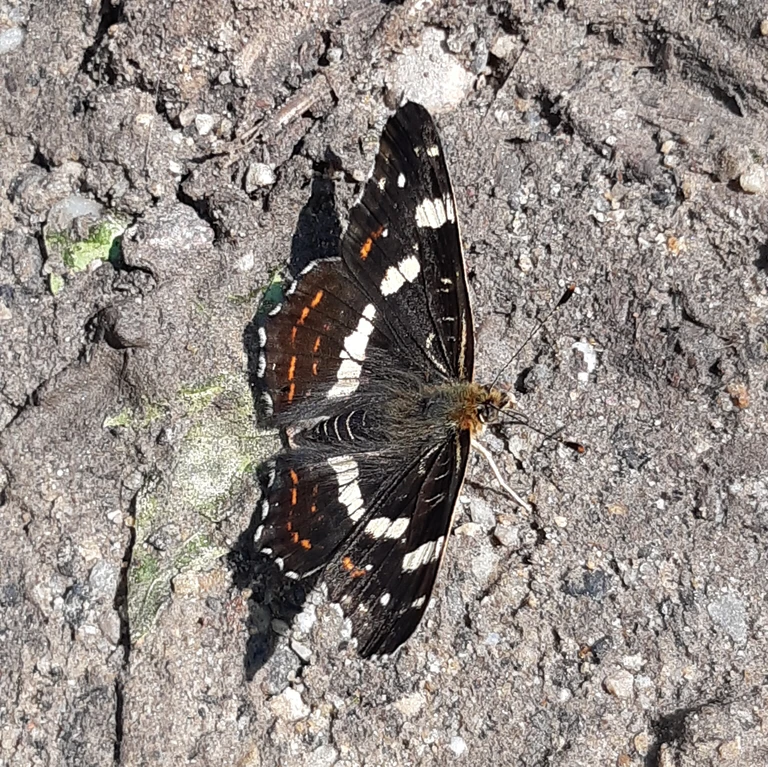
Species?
Araschnia levana
